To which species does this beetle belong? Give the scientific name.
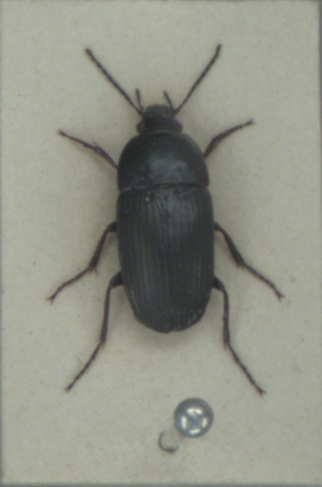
Oodes helopioides
